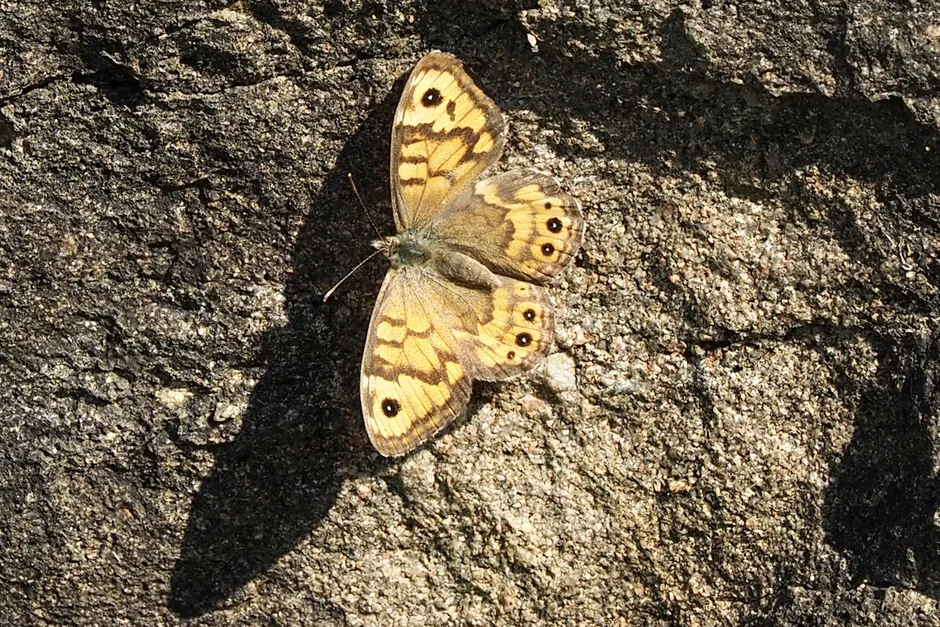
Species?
Lasiommata megera (also Pararge megera)
